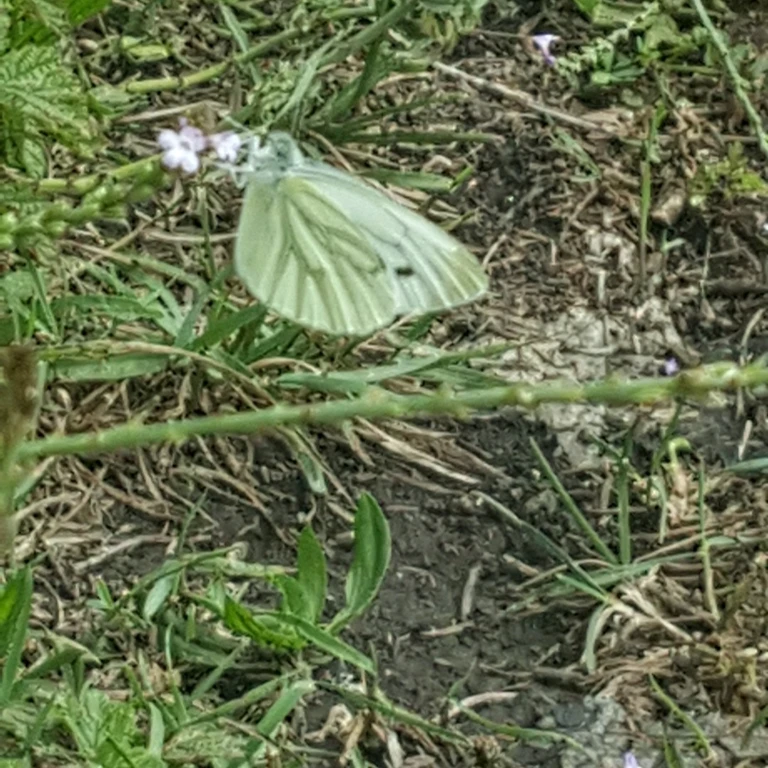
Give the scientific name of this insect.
Pieris napi
